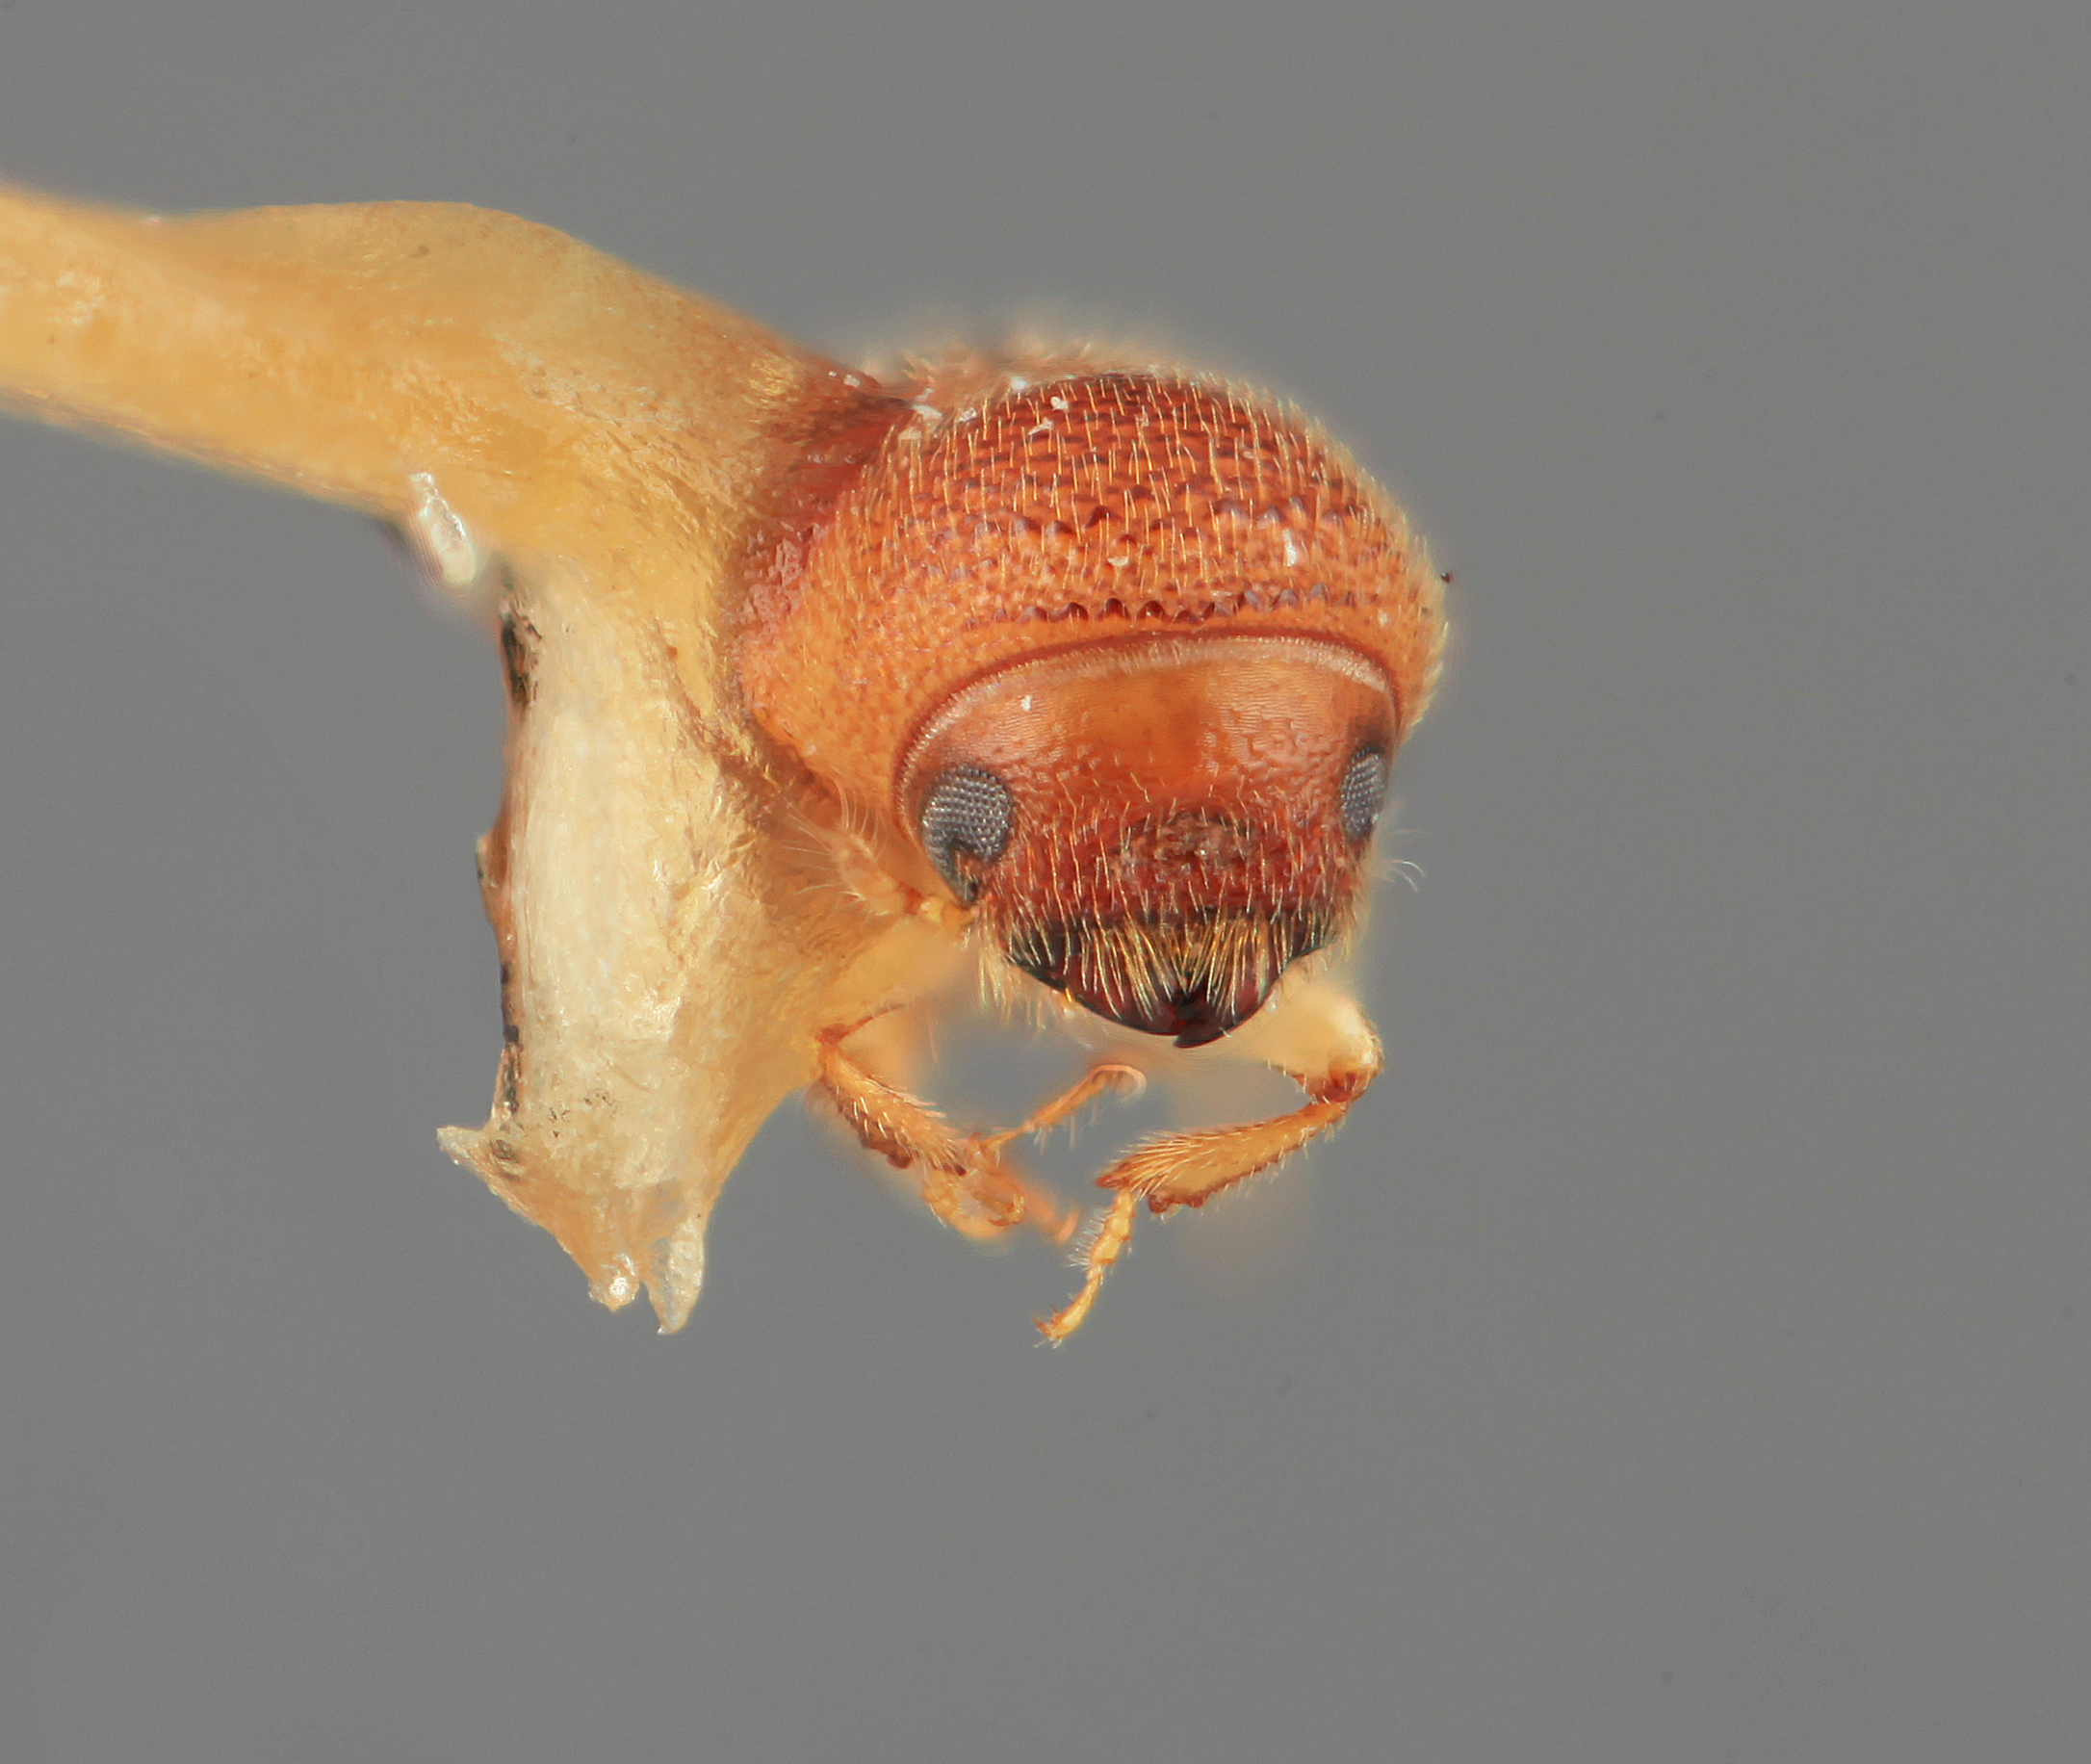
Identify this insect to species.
Dendroterus fossifrons
